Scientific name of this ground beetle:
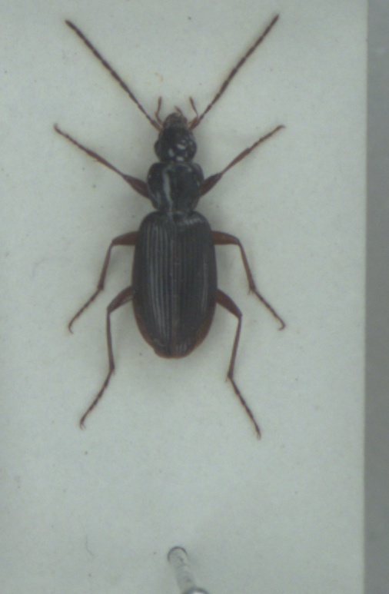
Platynus livens
